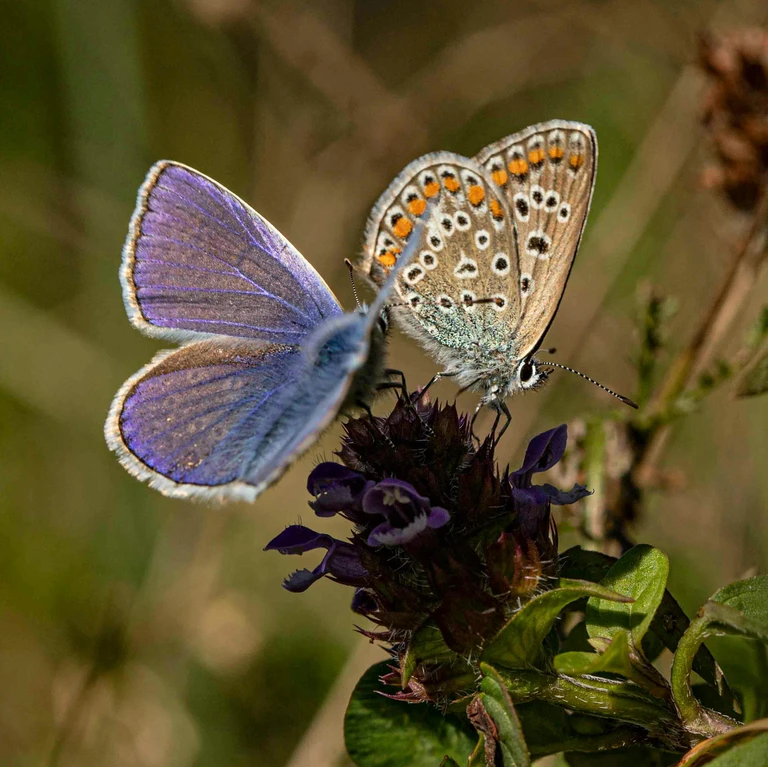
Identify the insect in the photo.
Polyommatus icarus
